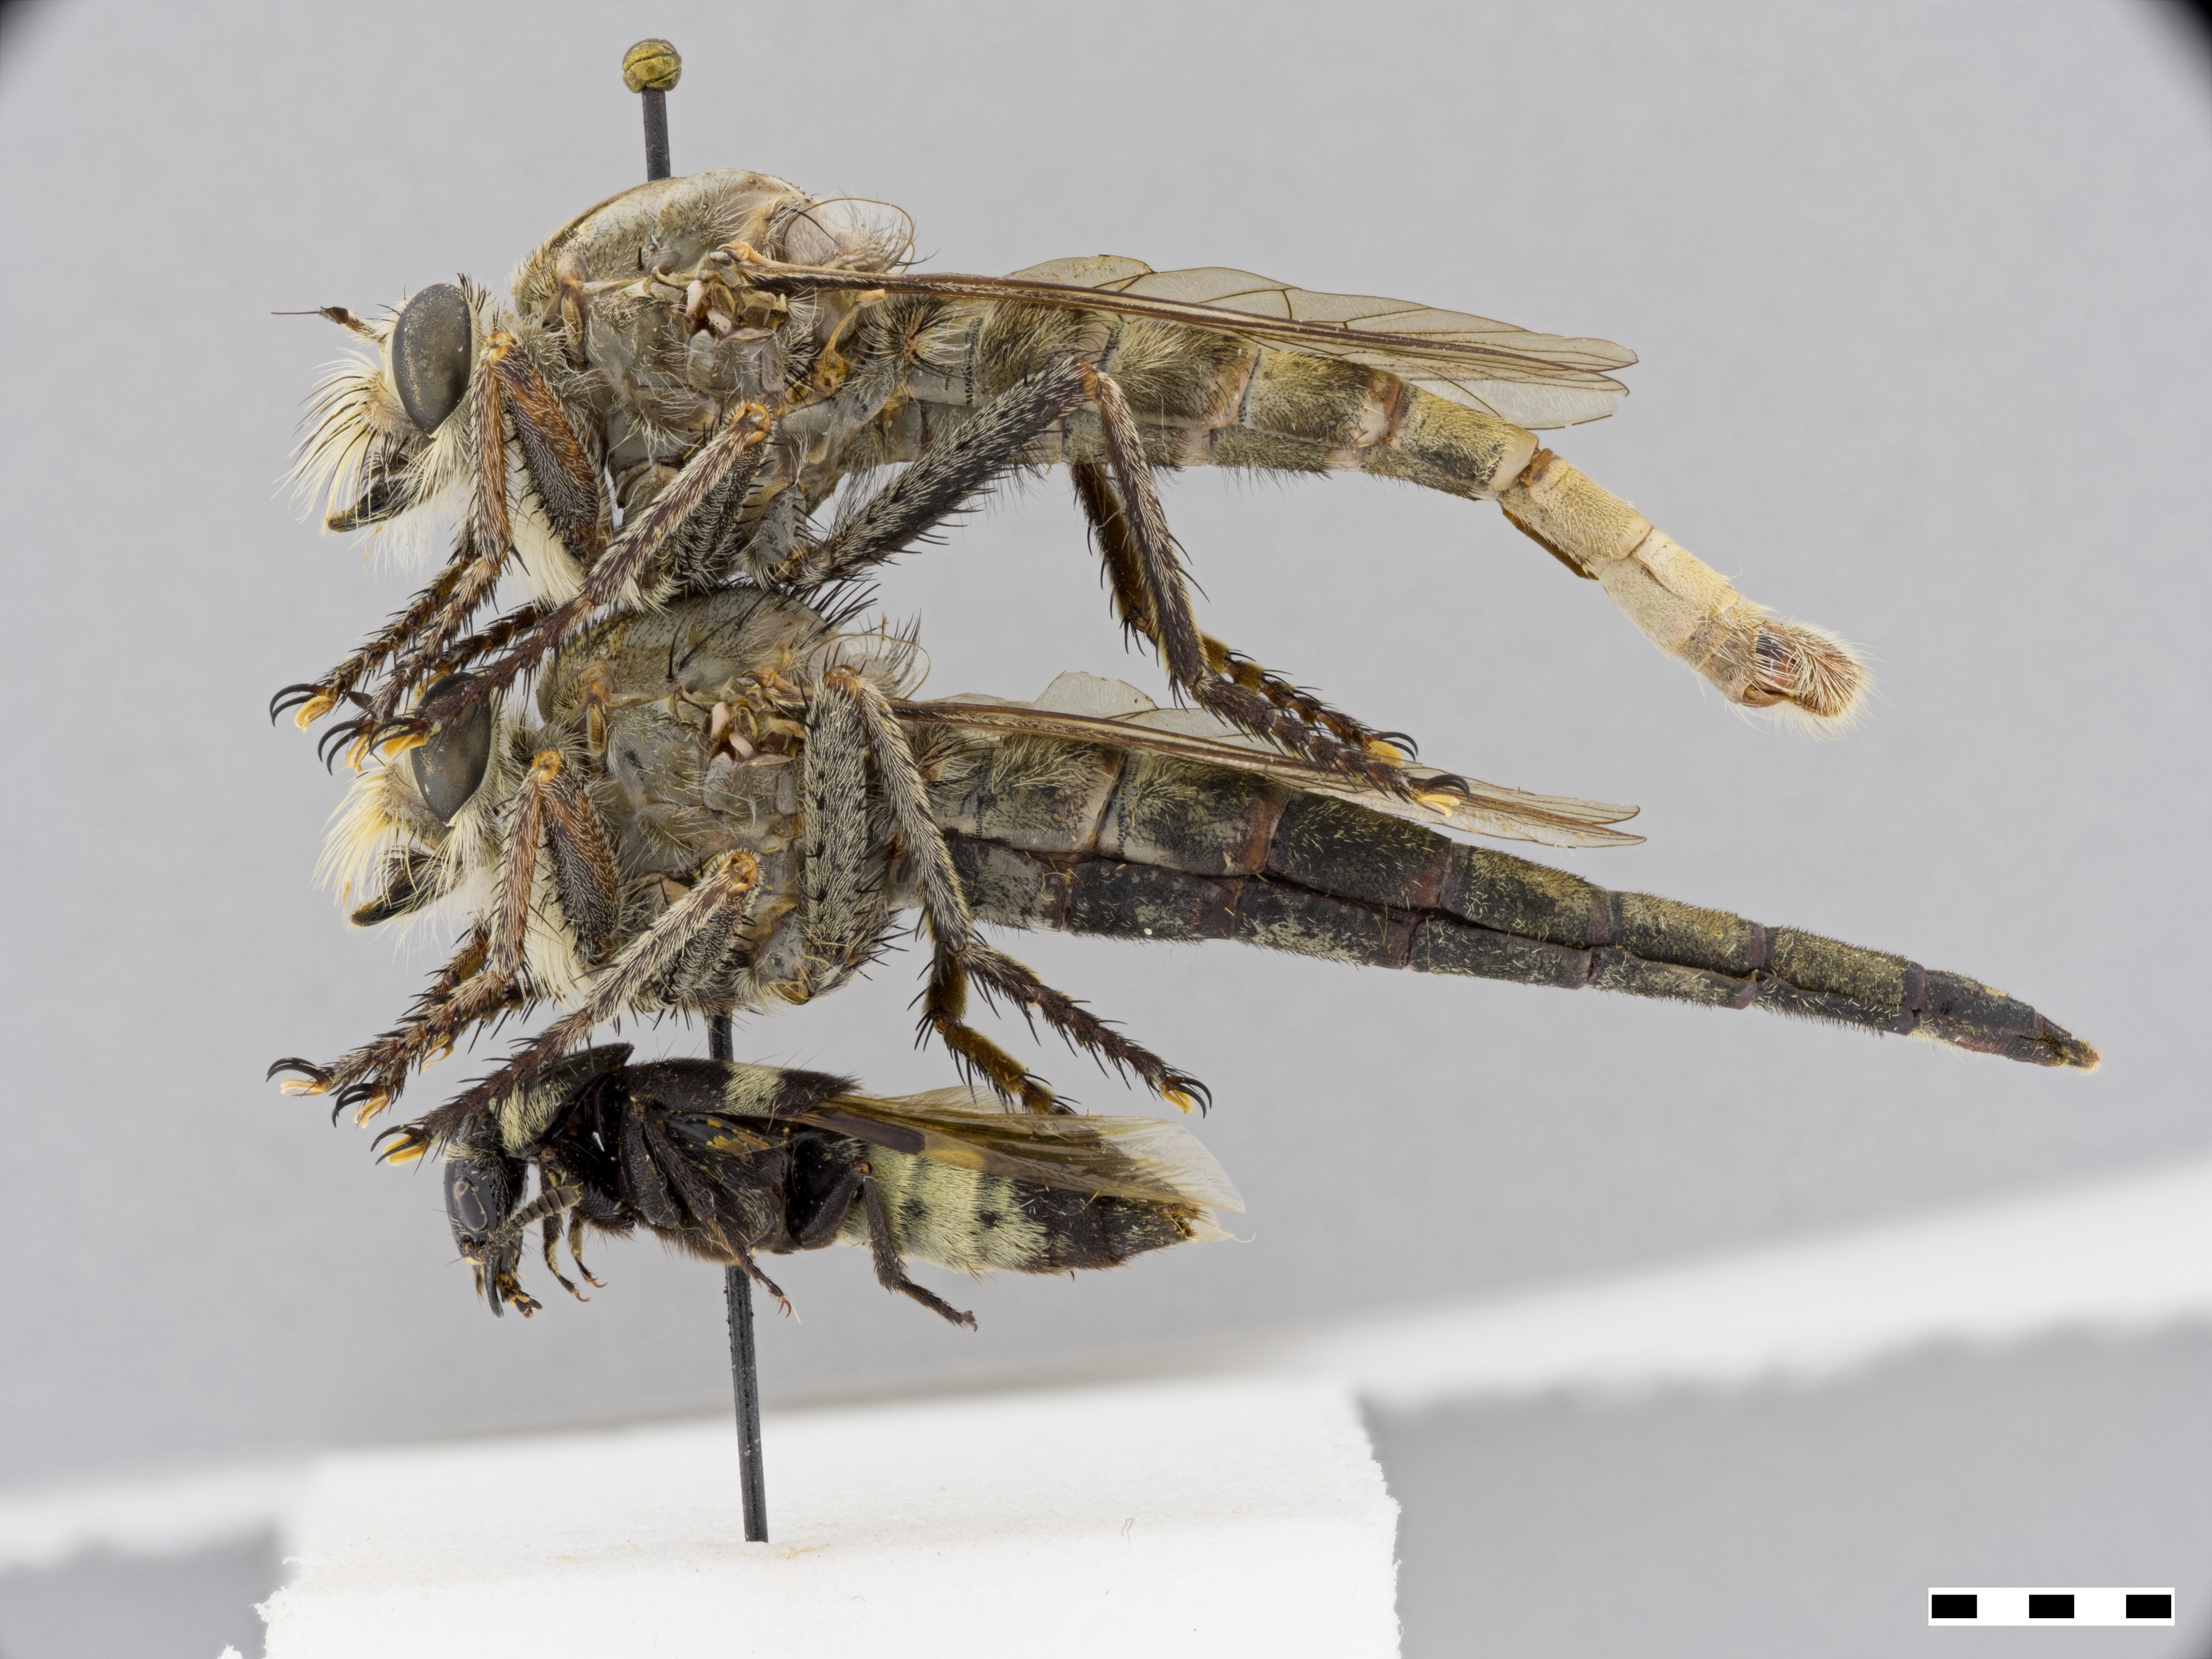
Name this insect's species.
Proctacanthus occidentalis
